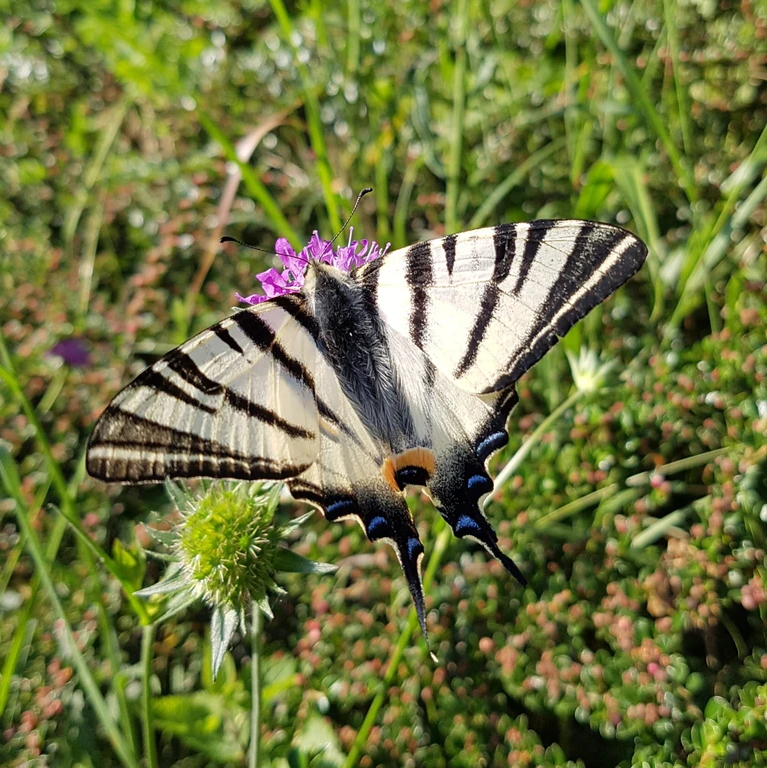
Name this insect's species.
Iphiclides podalirius
